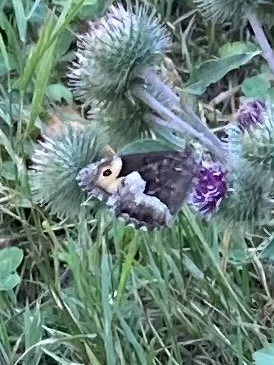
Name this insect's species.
Hipparchia alcyone
